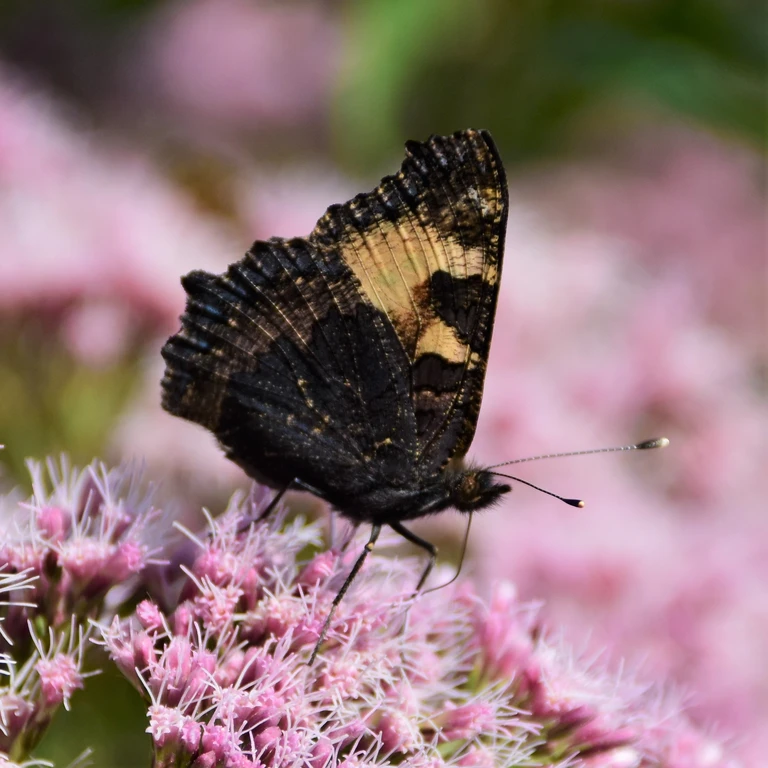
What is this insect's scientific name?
Aglais urticae
